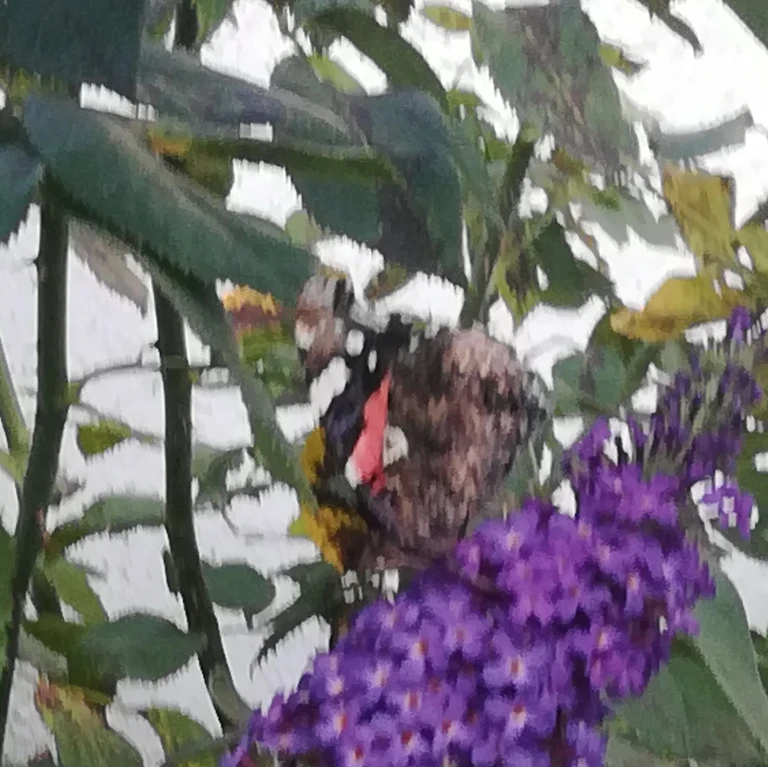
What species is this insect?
Vanessa atalanta
